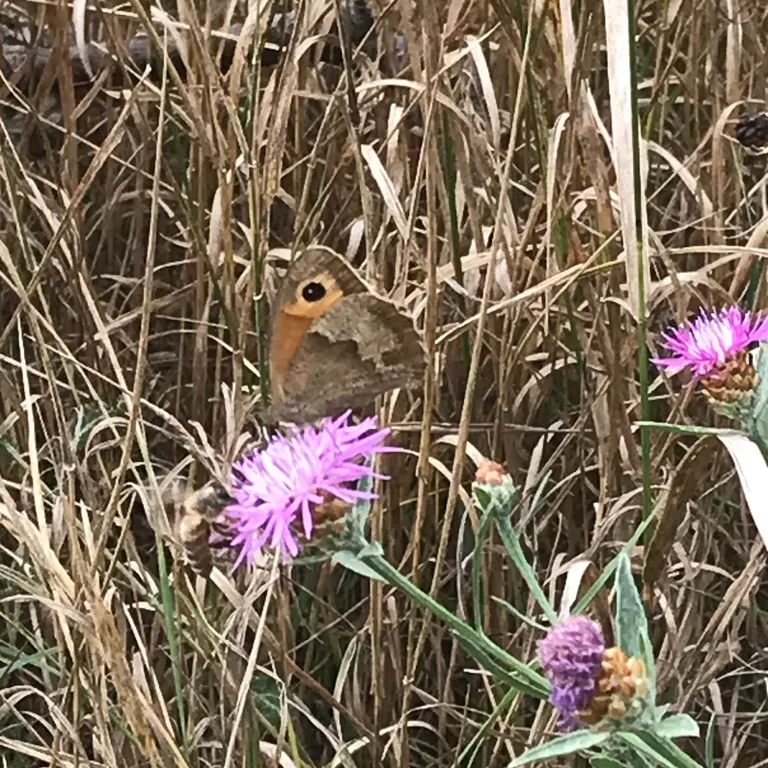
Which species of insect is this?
Maniola jurtina
